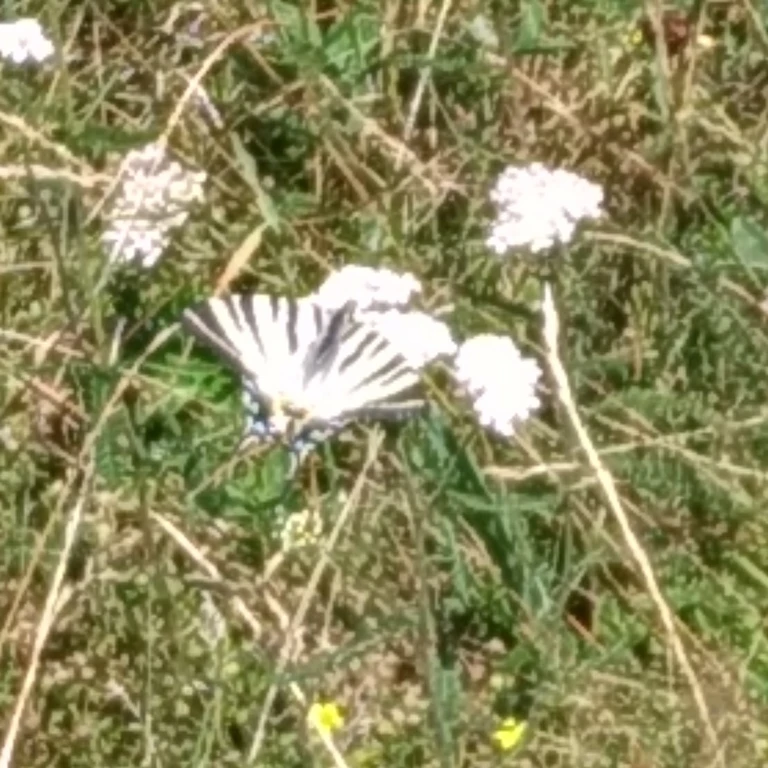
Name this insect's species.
Iphiclides podalirius
